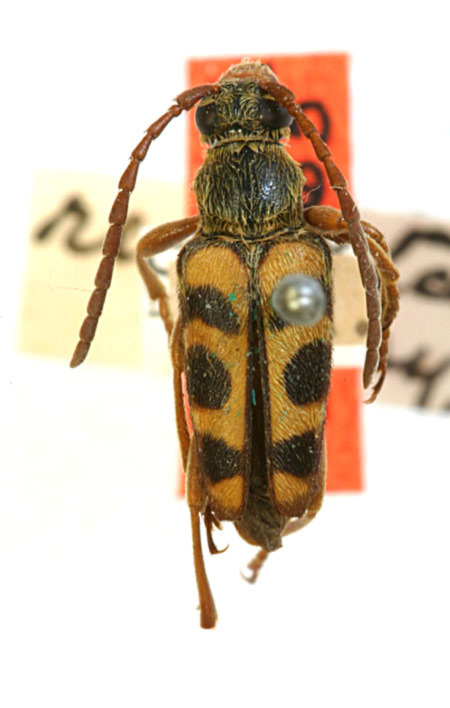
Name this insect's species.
Strophiona reducta (also Strophiona tigrina)
